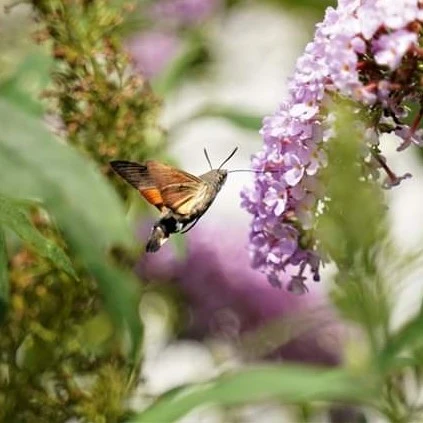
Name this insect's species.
Macroglossum stellatarum
